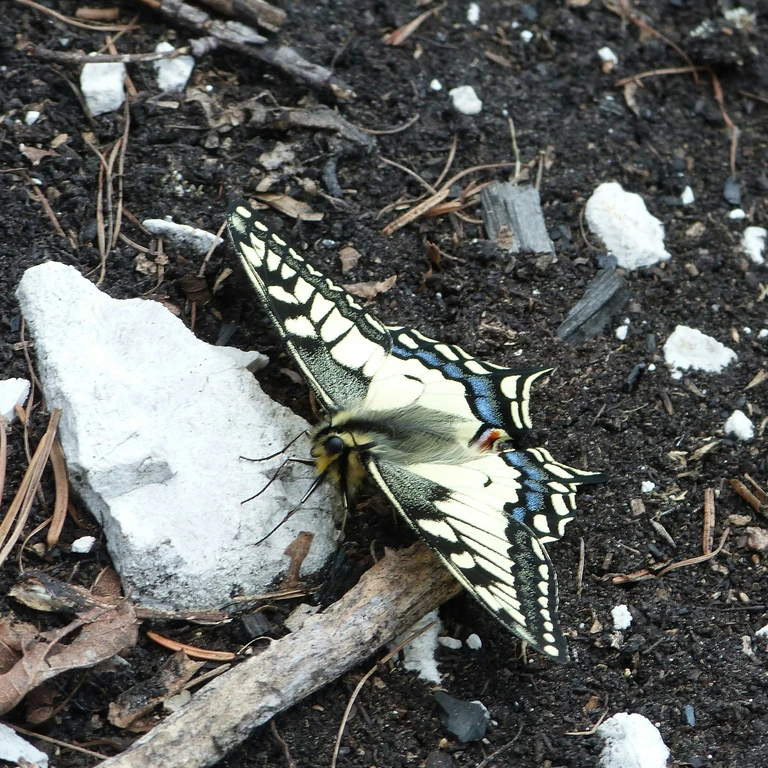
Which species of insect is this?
Papilio machaon
